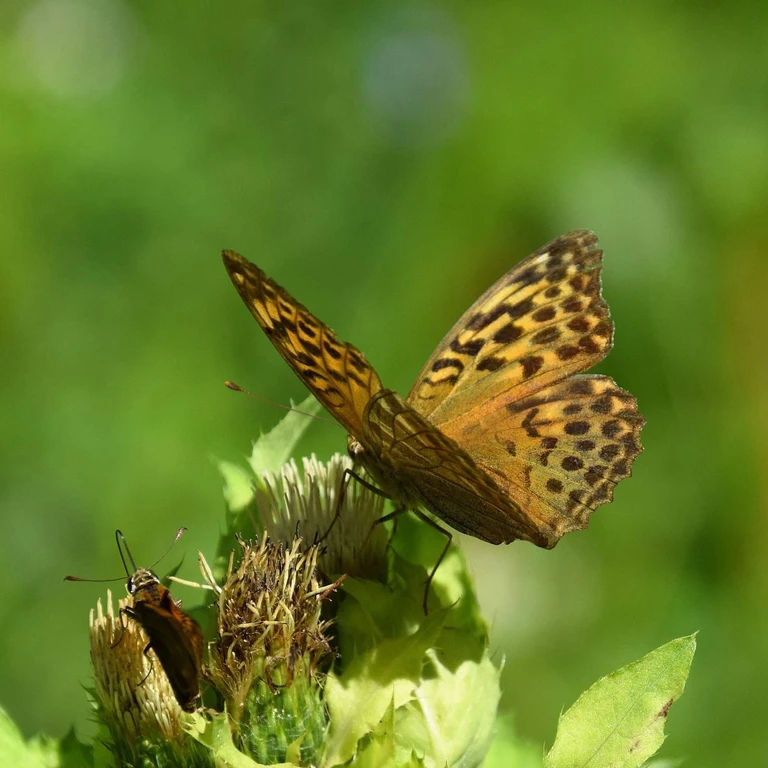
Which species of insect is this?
Argynnis paphia
